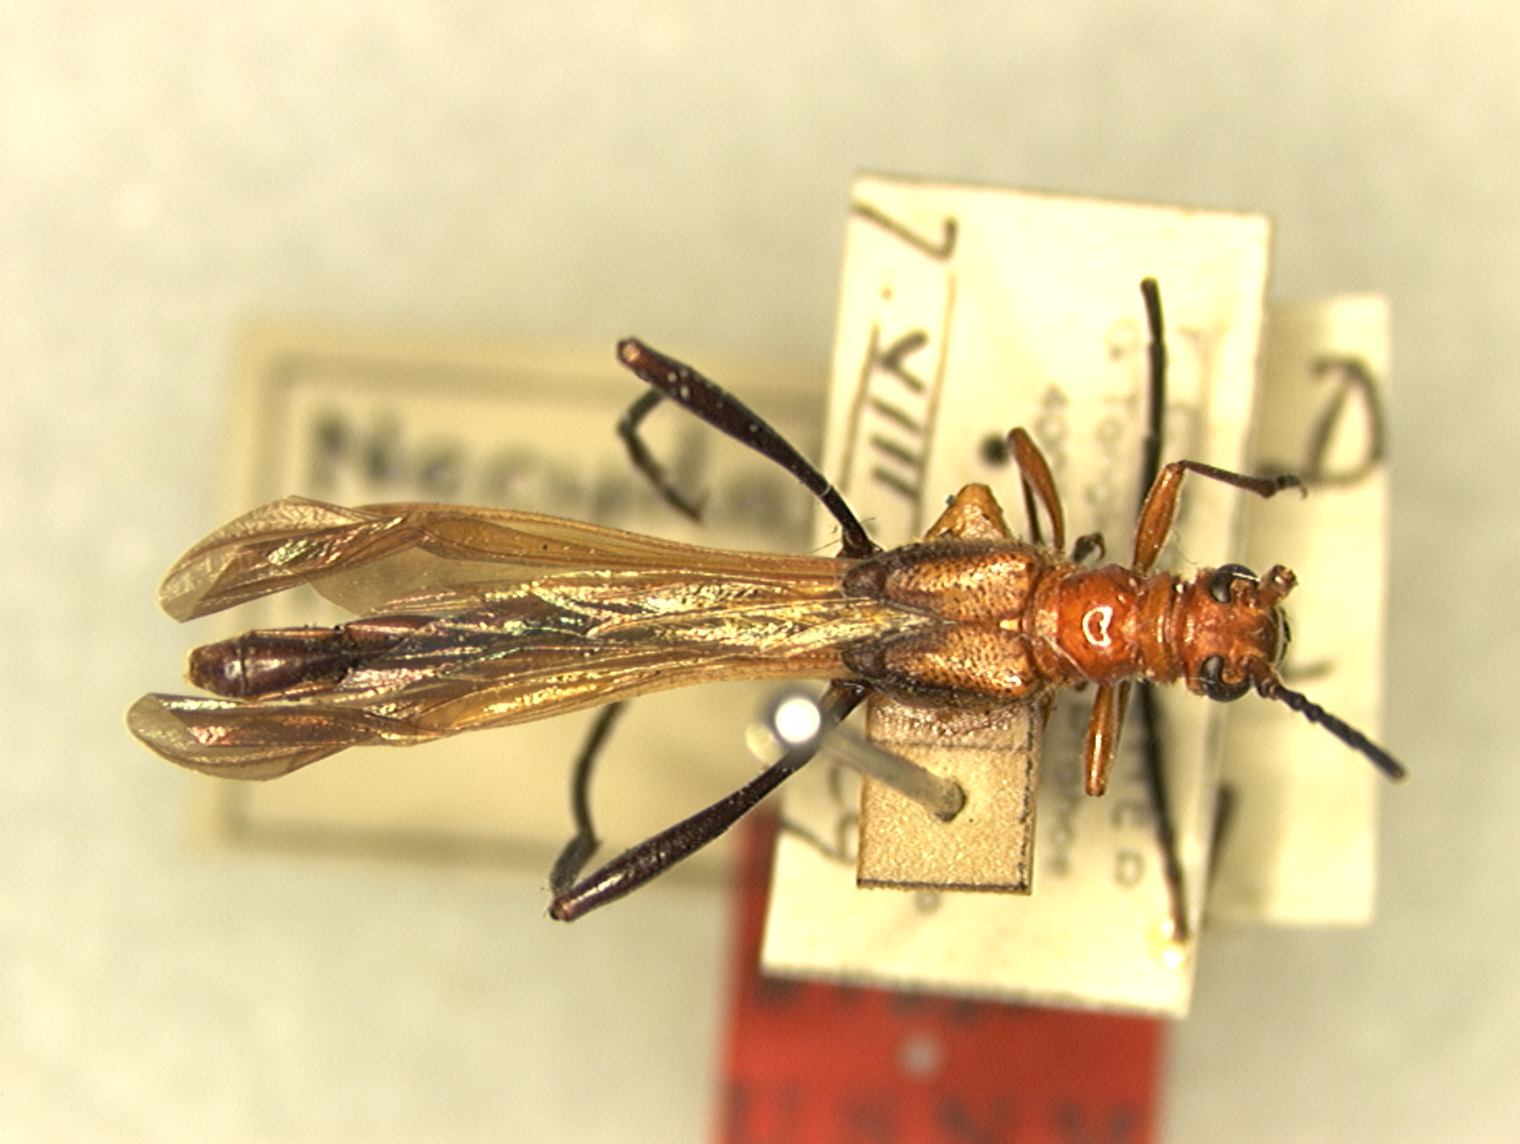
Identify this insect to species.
Necydalis insulicola
